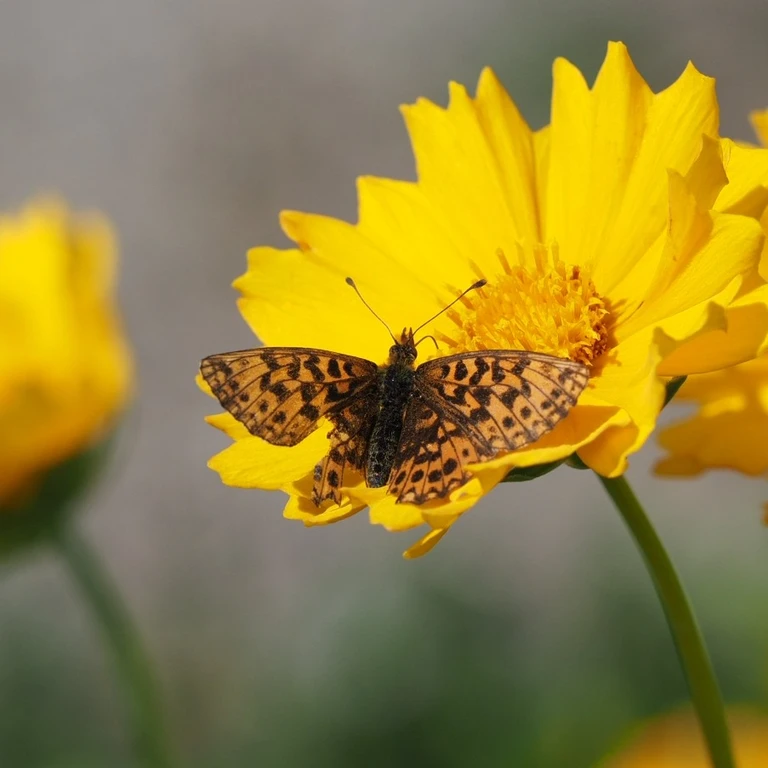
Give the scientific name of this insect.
Boloria dia
